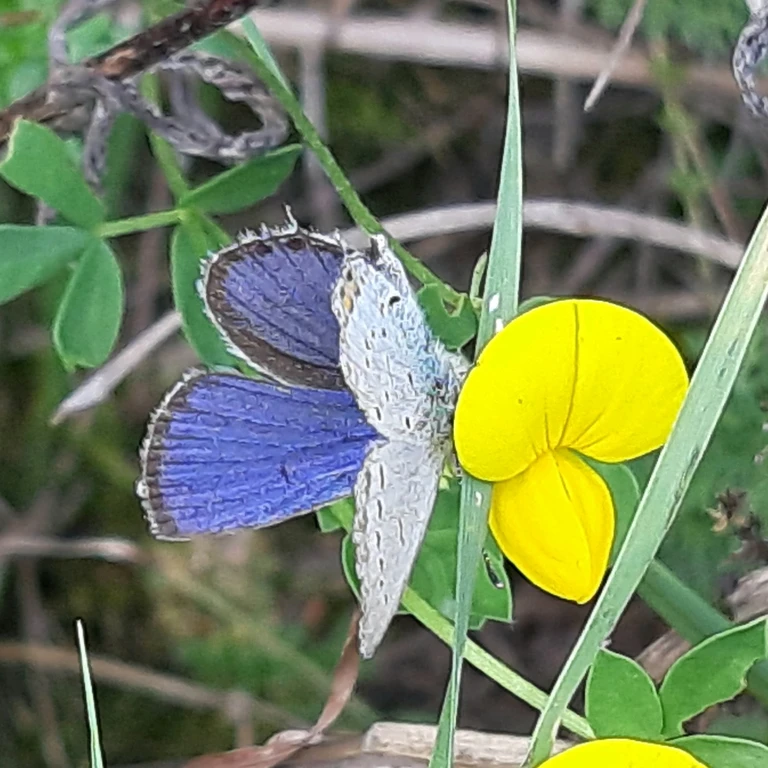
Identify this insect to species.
Cupido argiades (also Elkalyce argiades)
